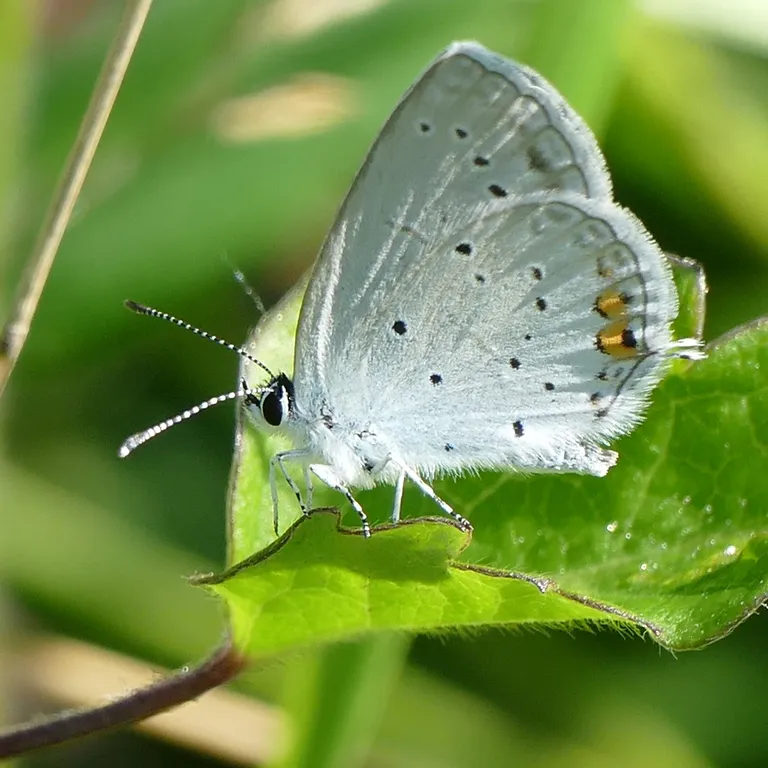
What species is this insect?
Cupido argiades (also Elkalyce argiades)
